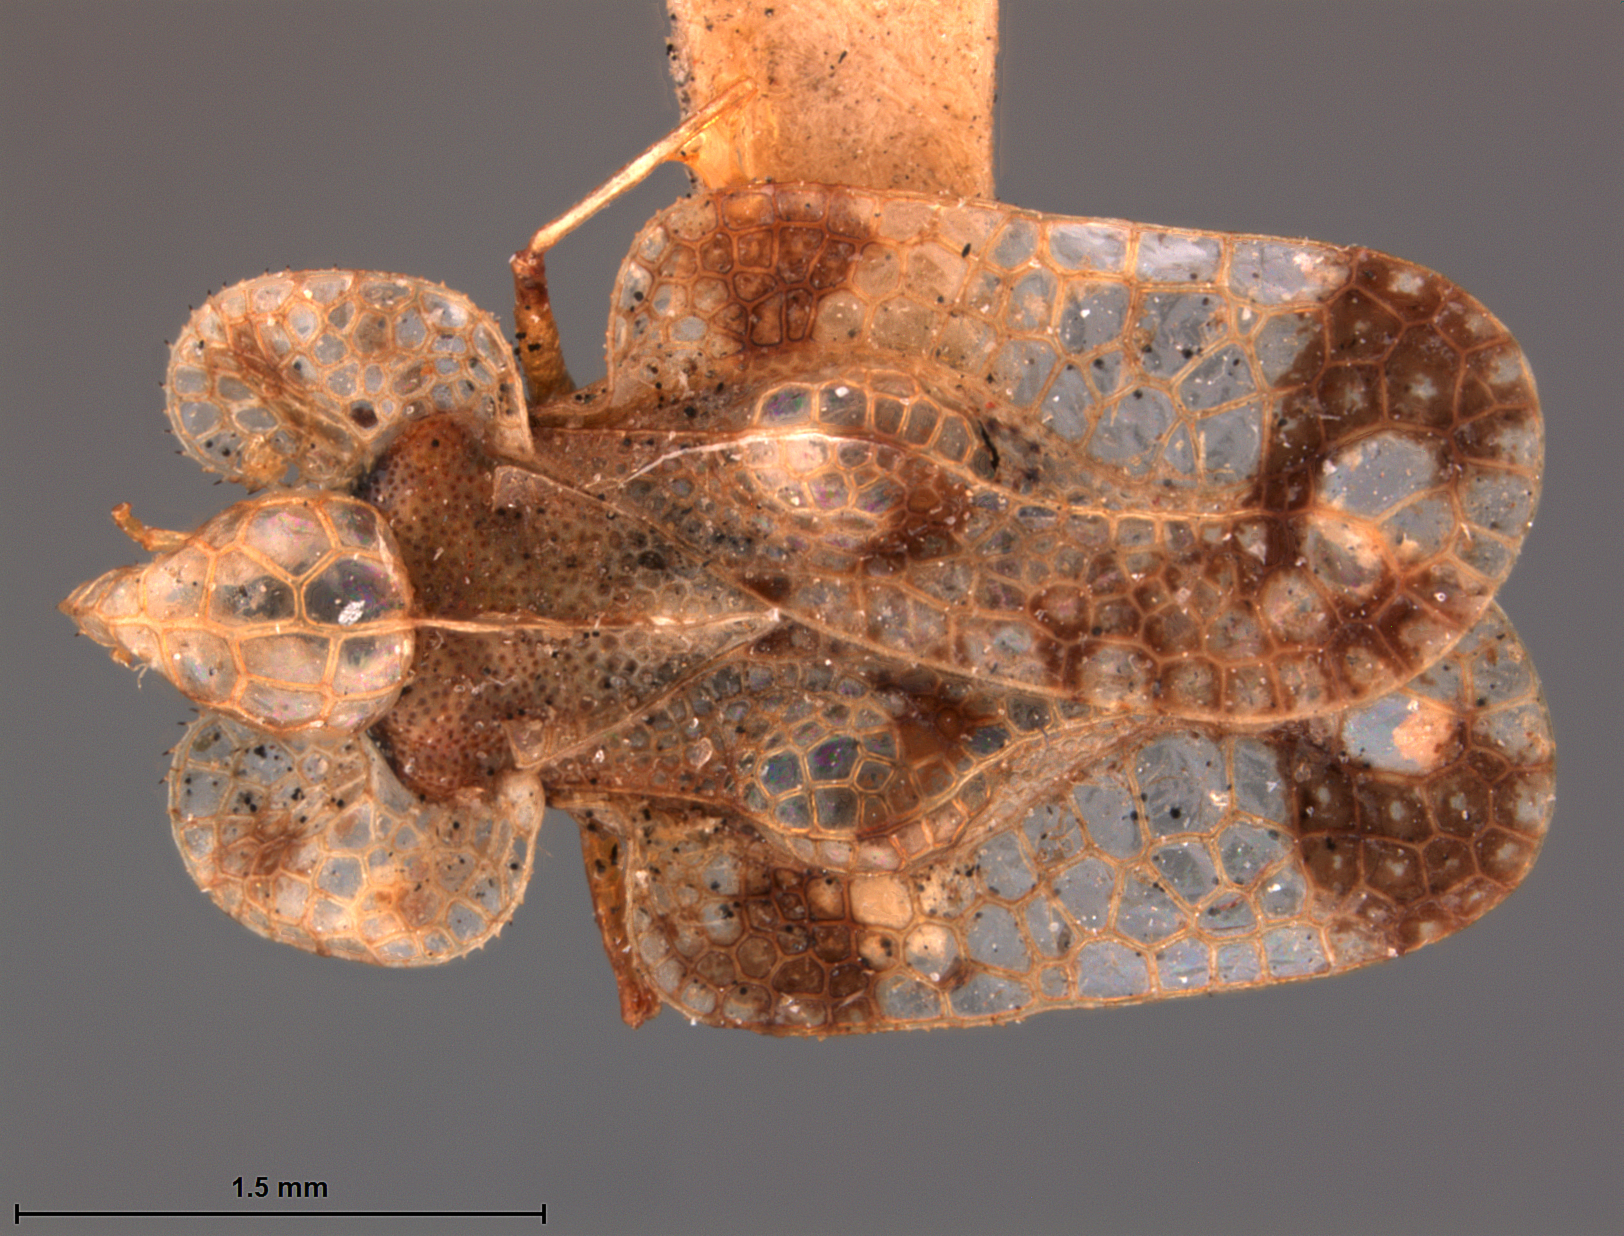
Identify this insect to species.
Corythucha hoodiana
